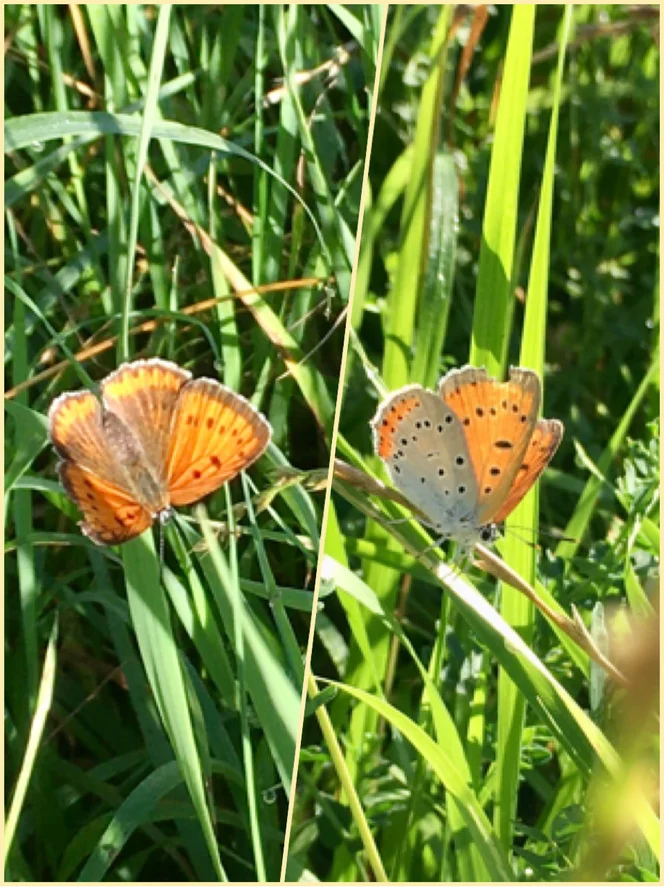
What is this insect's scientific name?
Lycaena dispar
